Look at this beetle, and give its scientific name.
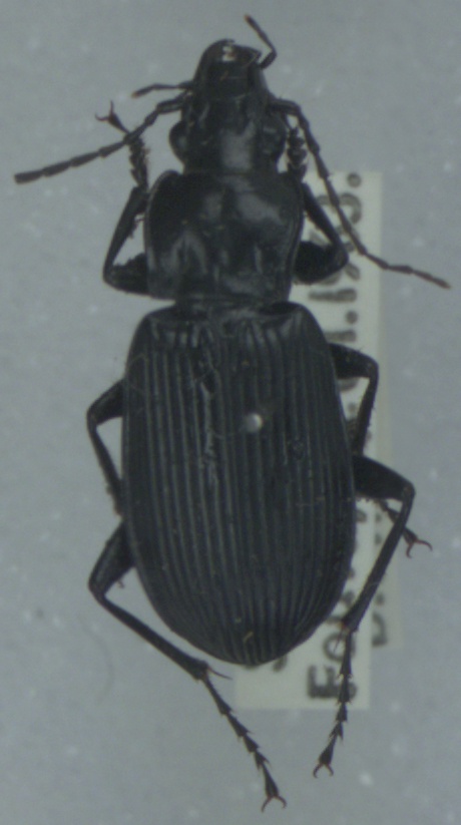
Pterostichus niger
